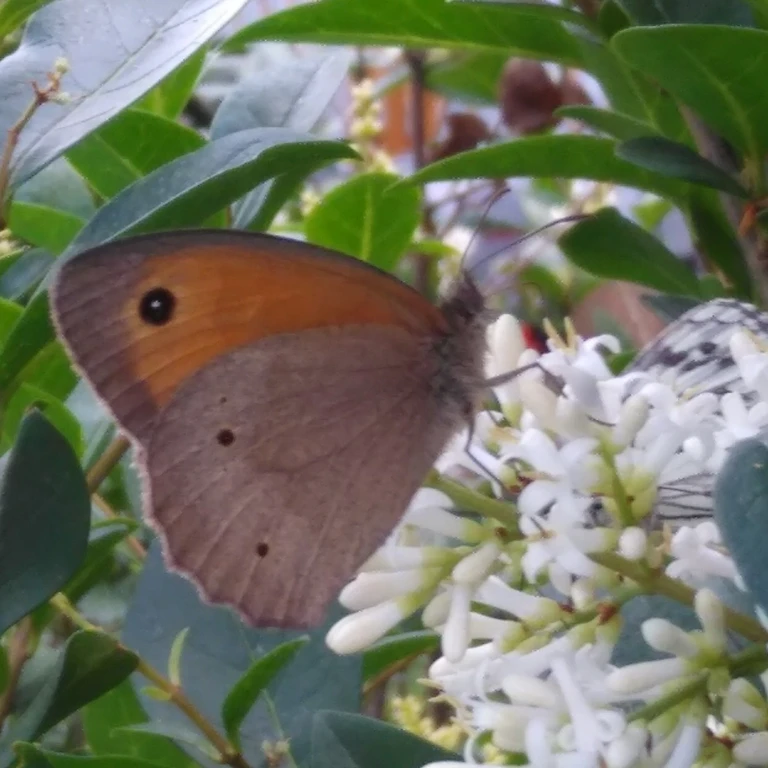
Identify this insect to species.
Maniola jurtina
